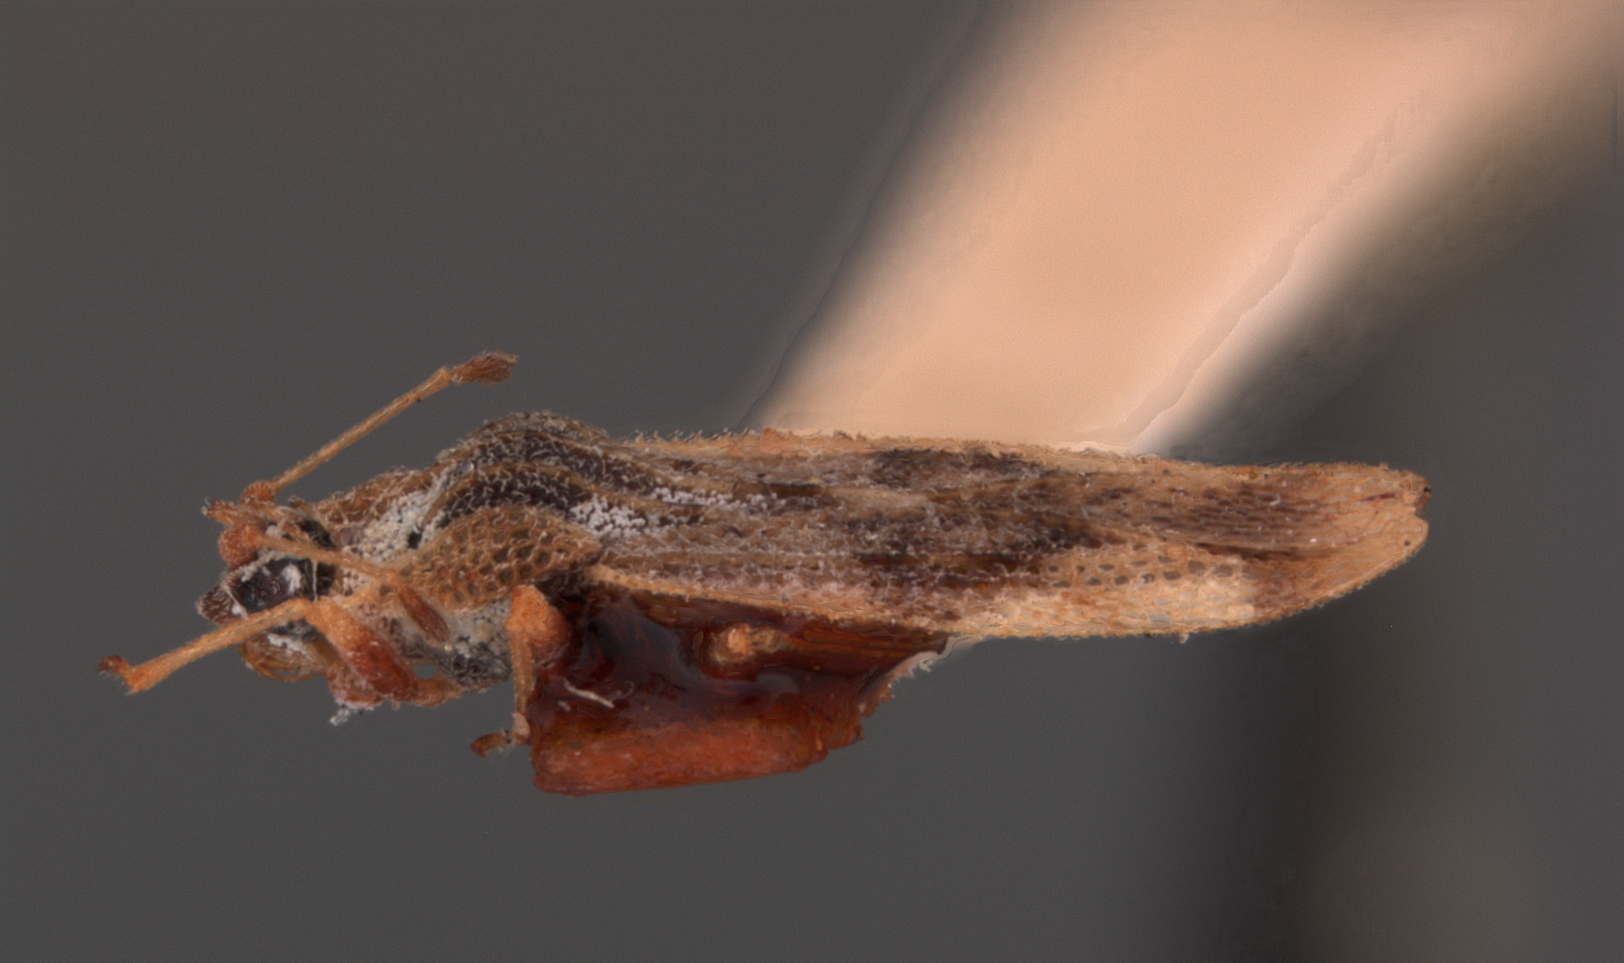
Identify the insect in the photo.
Trachypeplus bakeri
